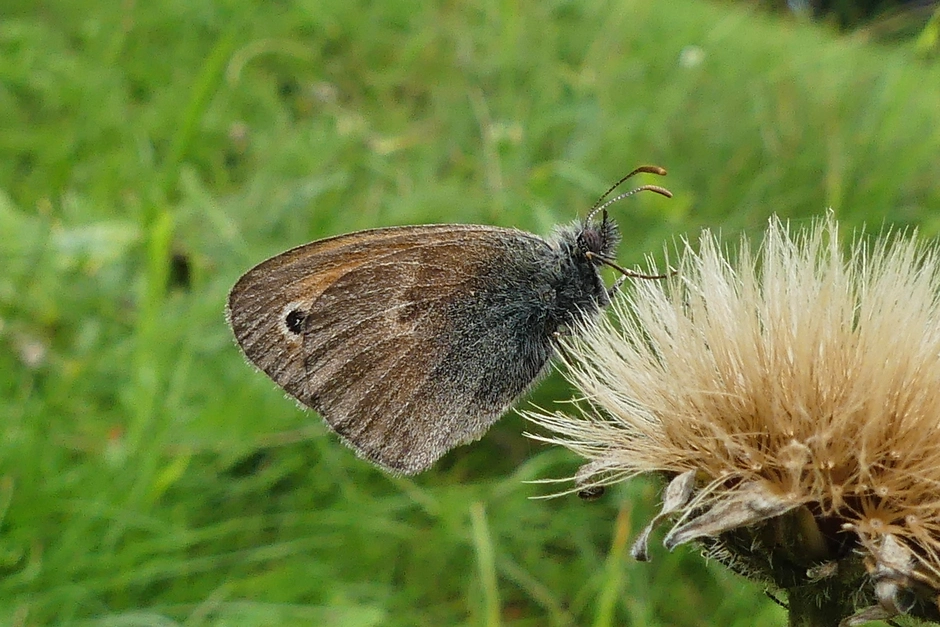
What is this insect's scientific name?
Coenonympha pamphilus
